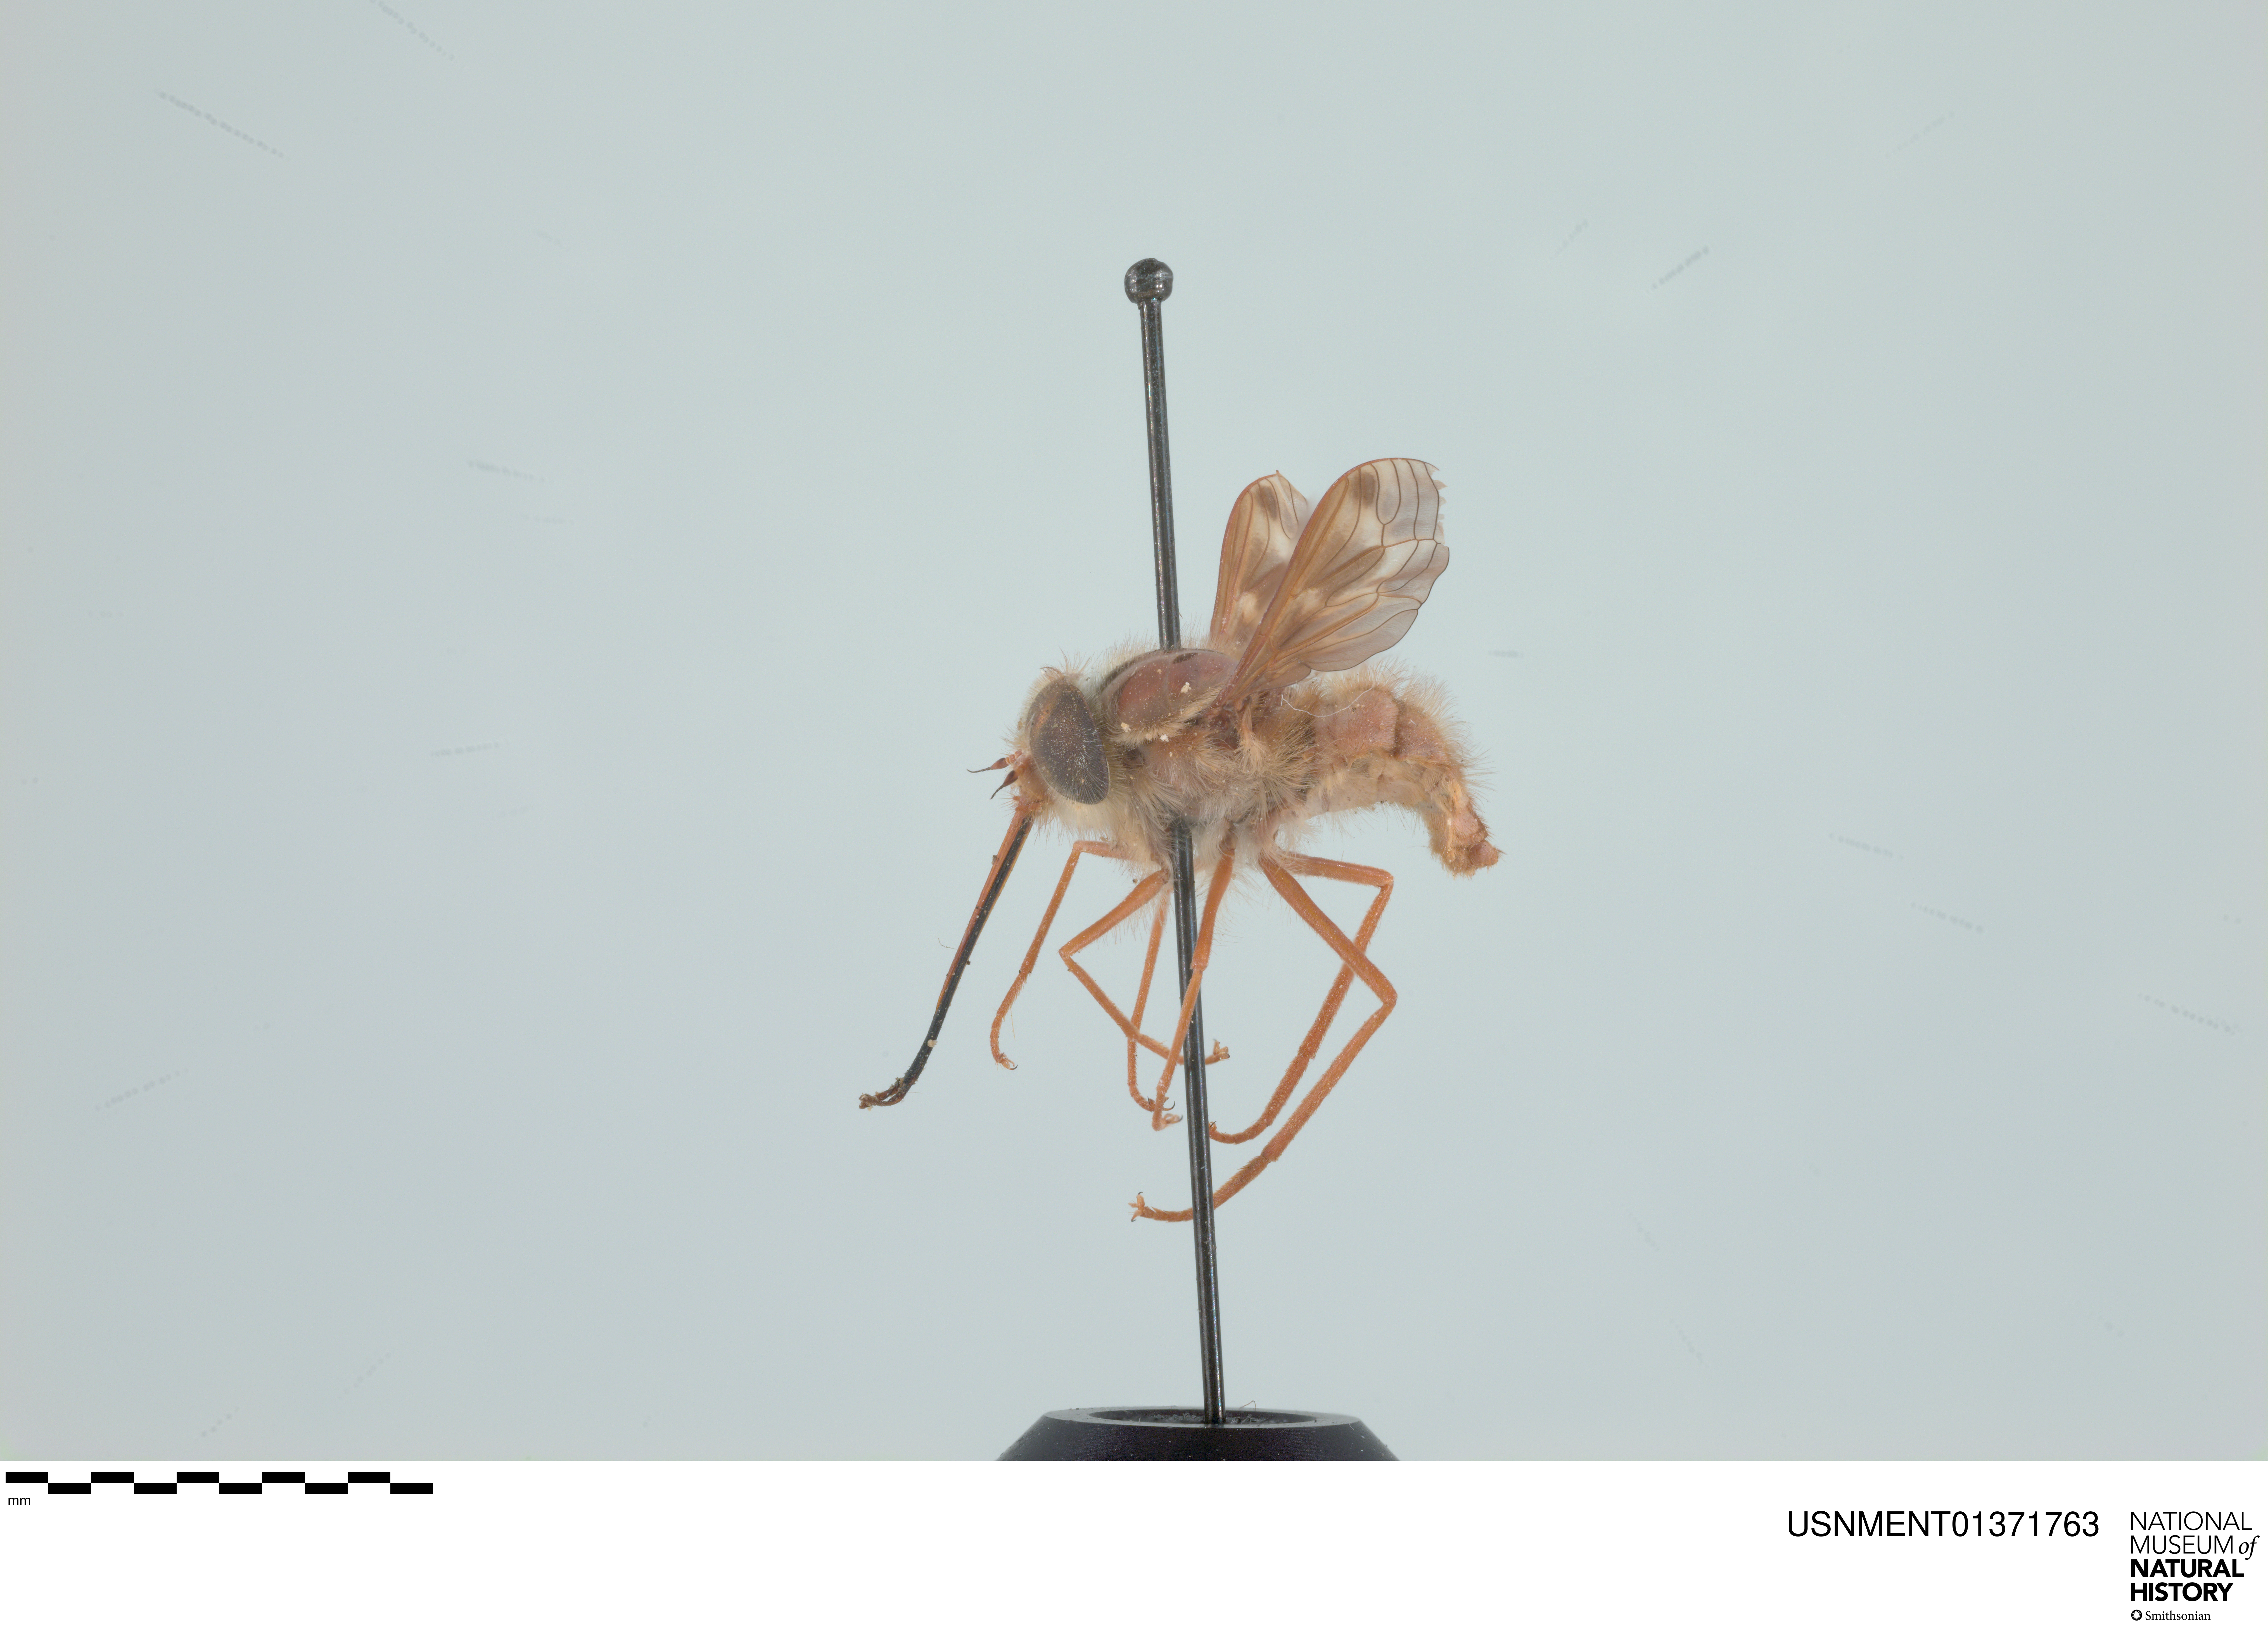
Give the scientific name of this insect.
Hirmoneura nubipennis (also Trichophthalma nubipennis)
